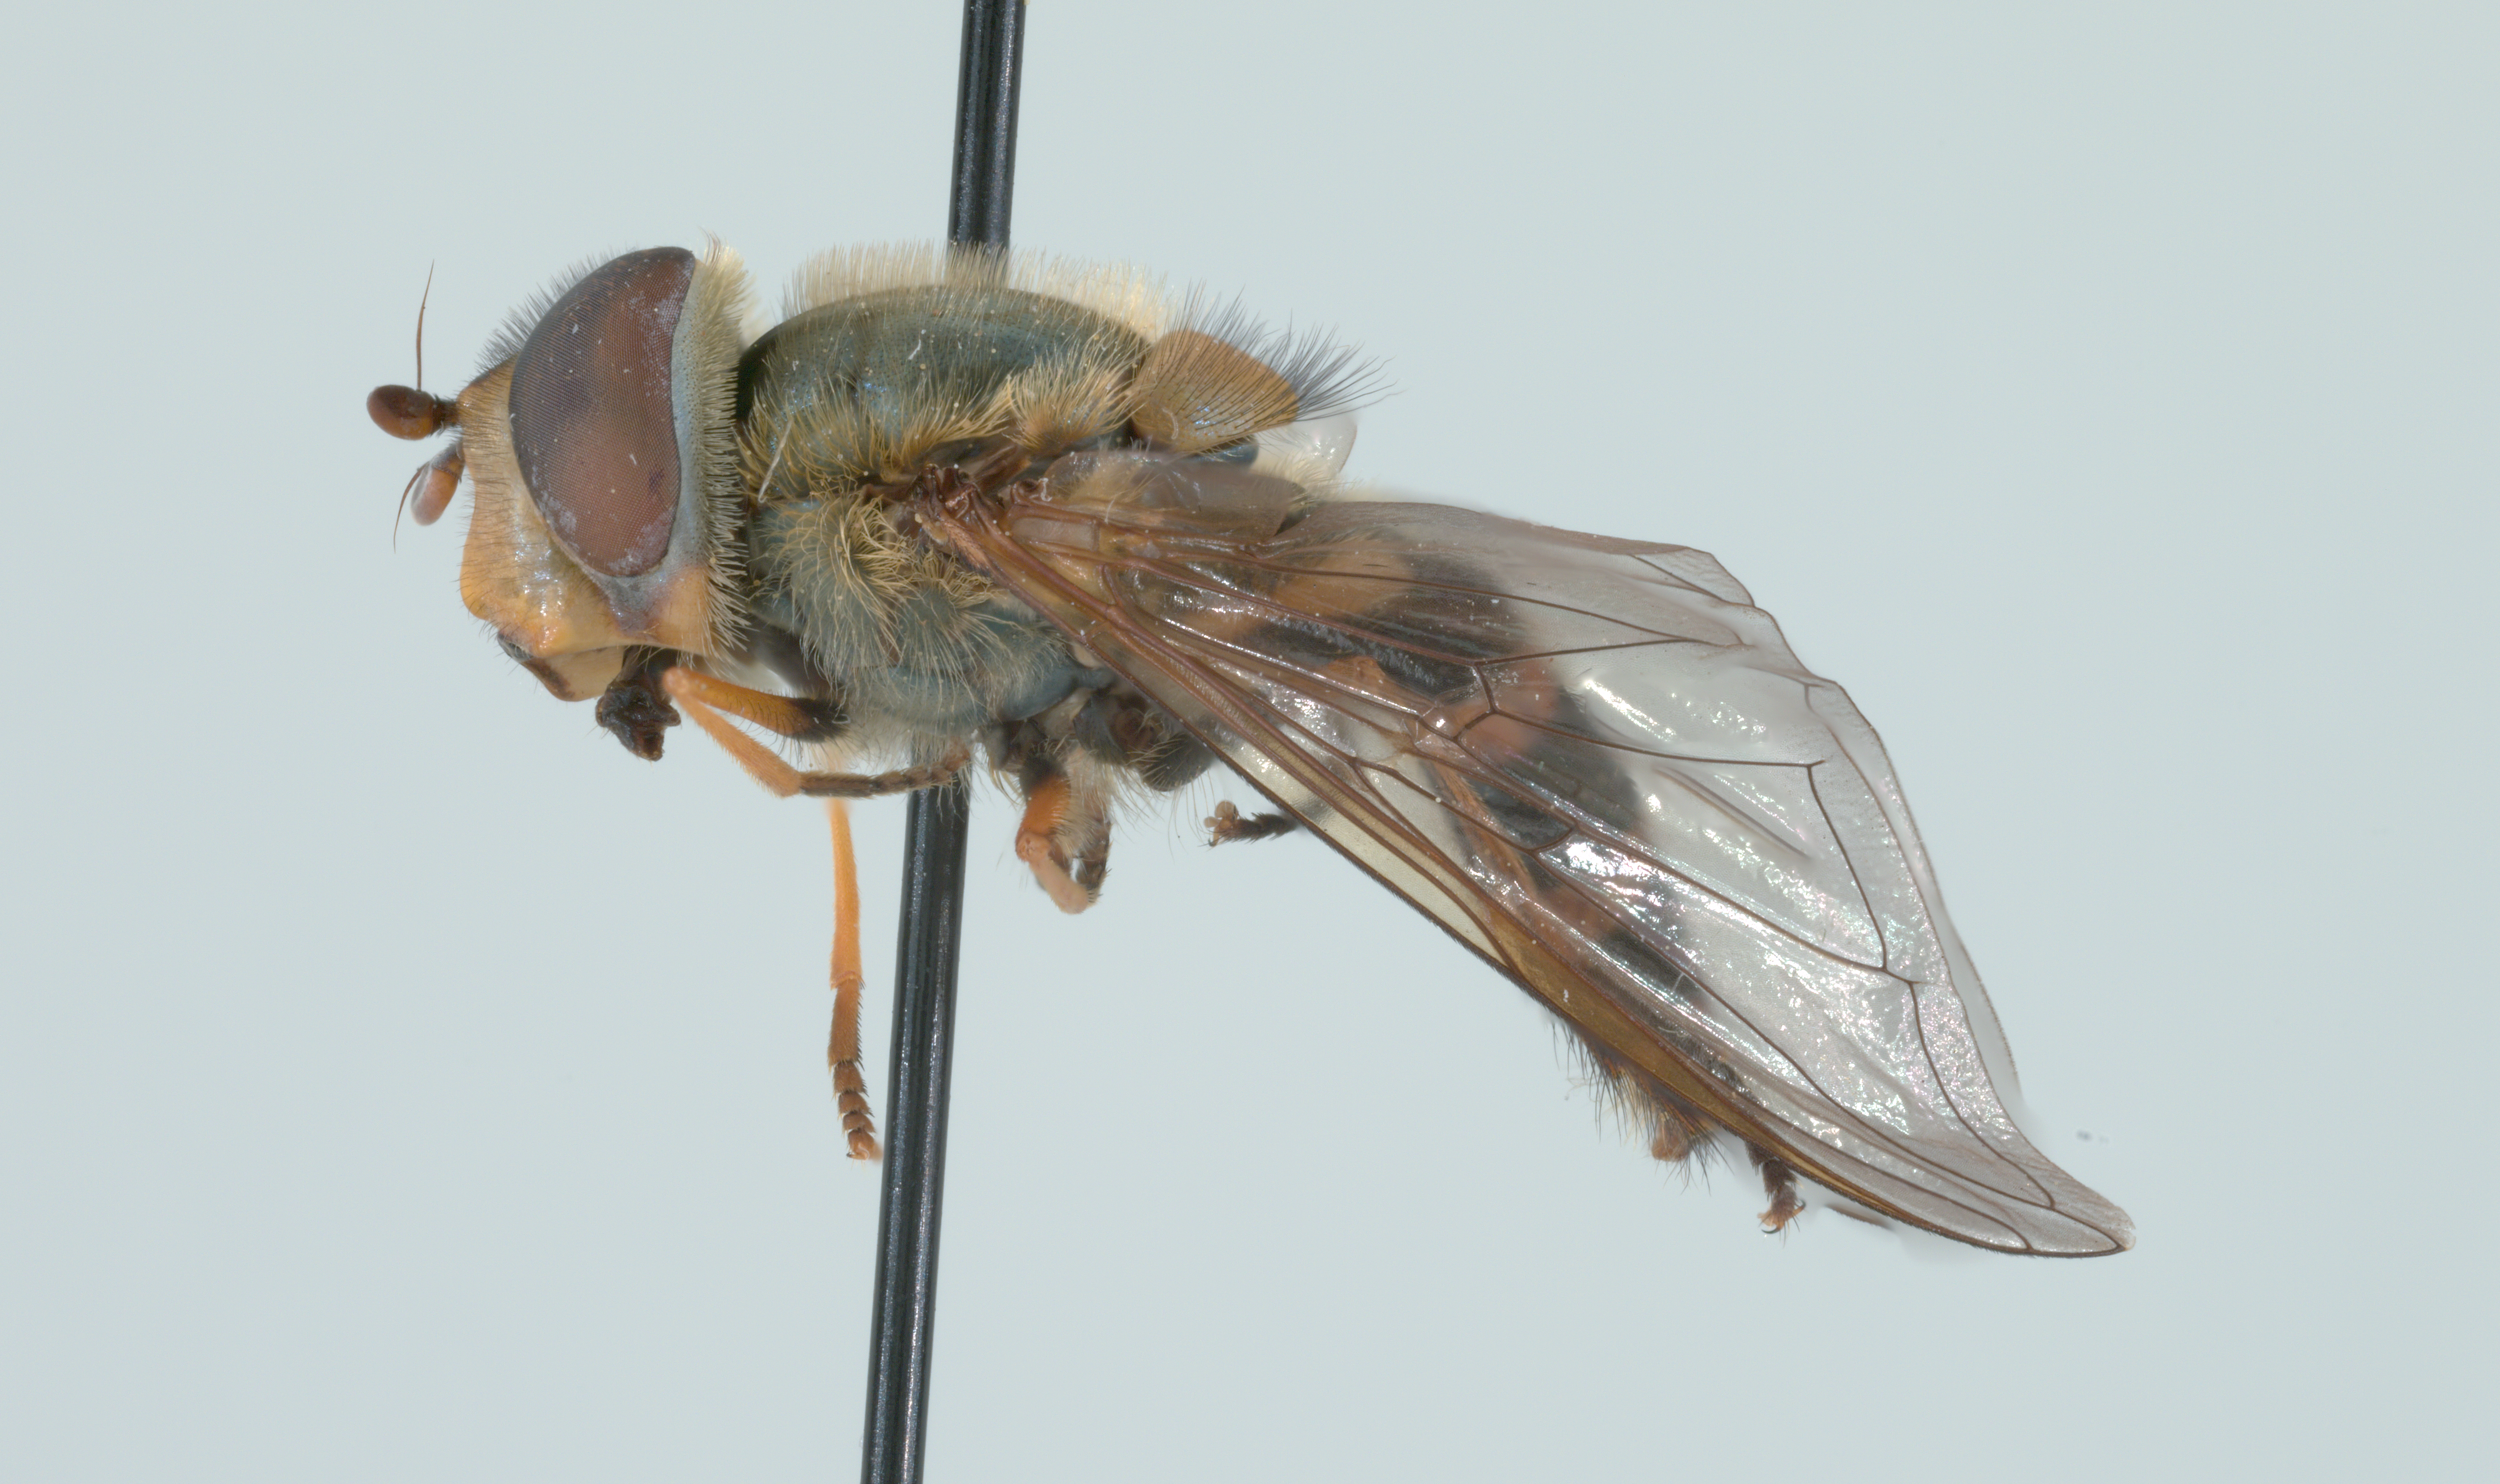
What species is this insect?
Syrphus torvus
